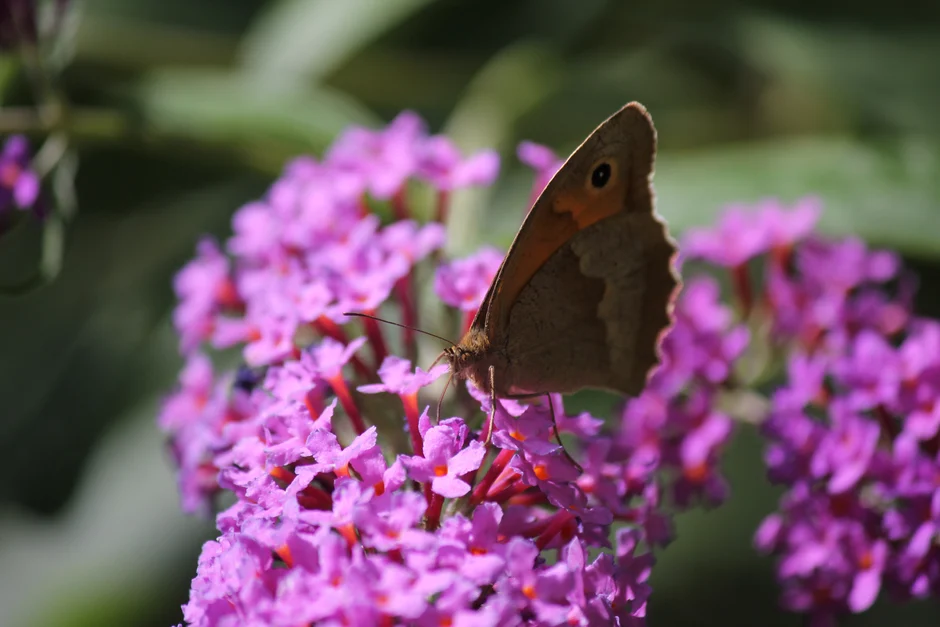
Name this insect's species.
Maniola jurtina
